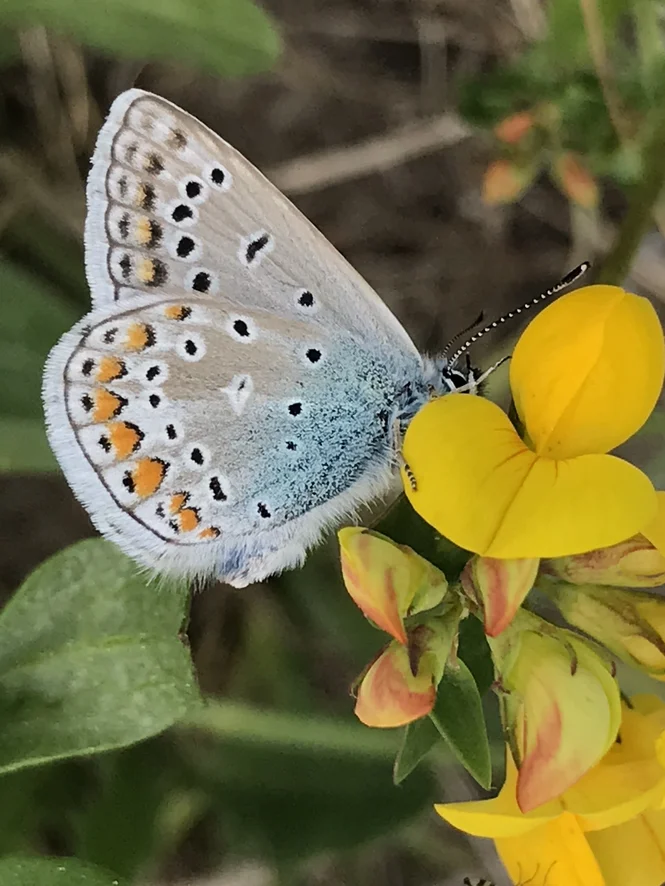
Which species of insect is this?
Polyommatus icarus
